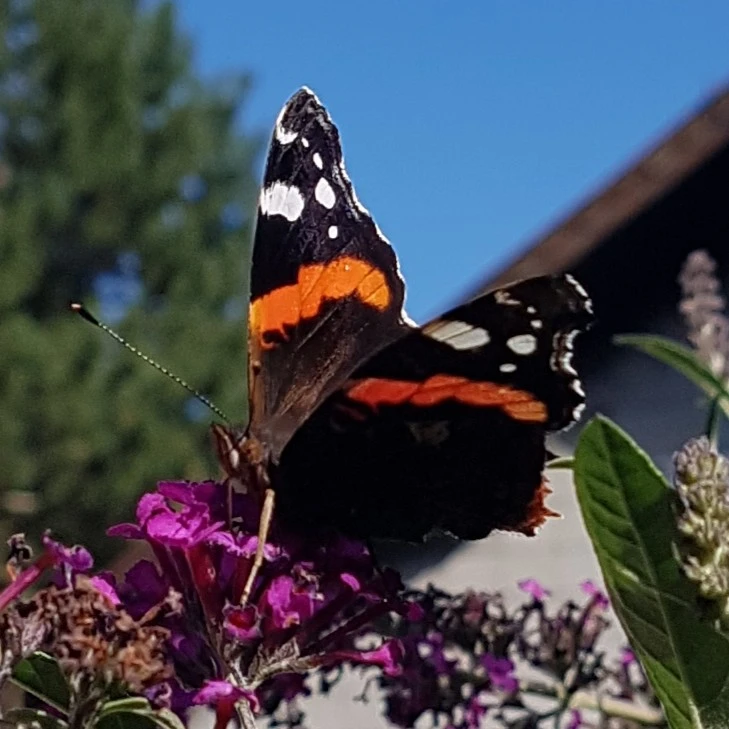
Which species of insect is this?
Vanessa atalanta
